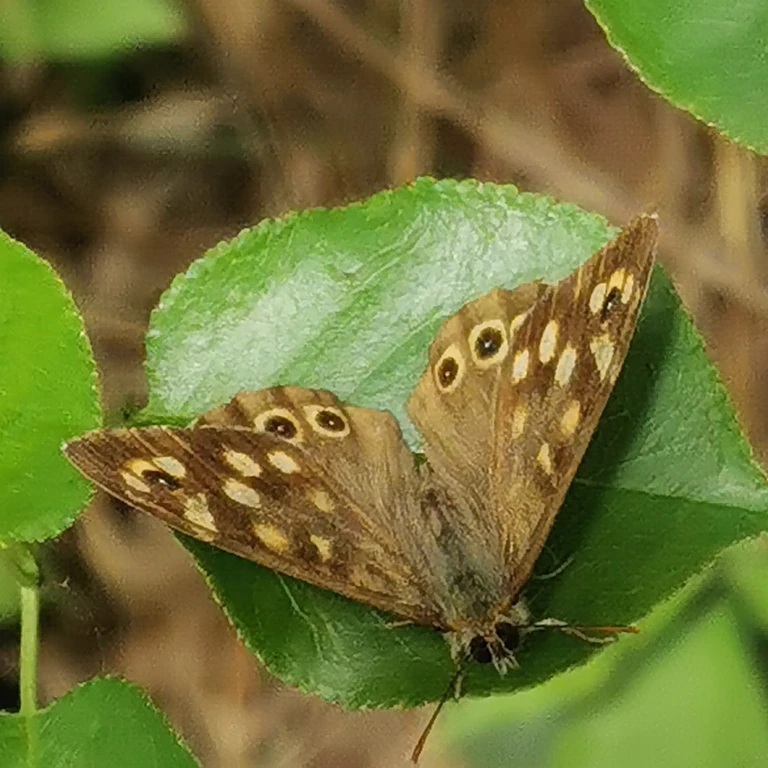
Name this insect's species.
Pararge aegeria
